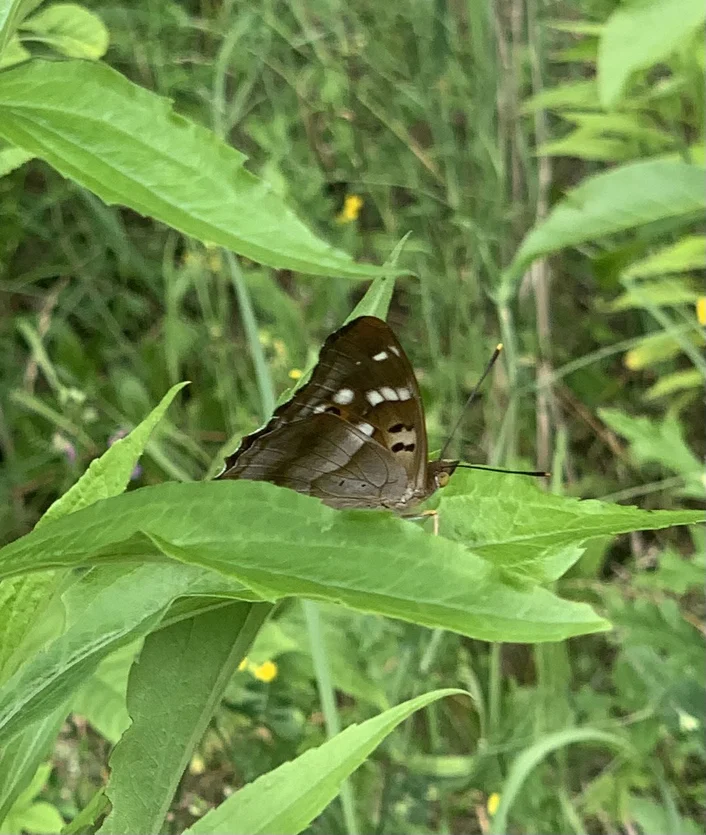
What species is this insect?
Apatura ilia
